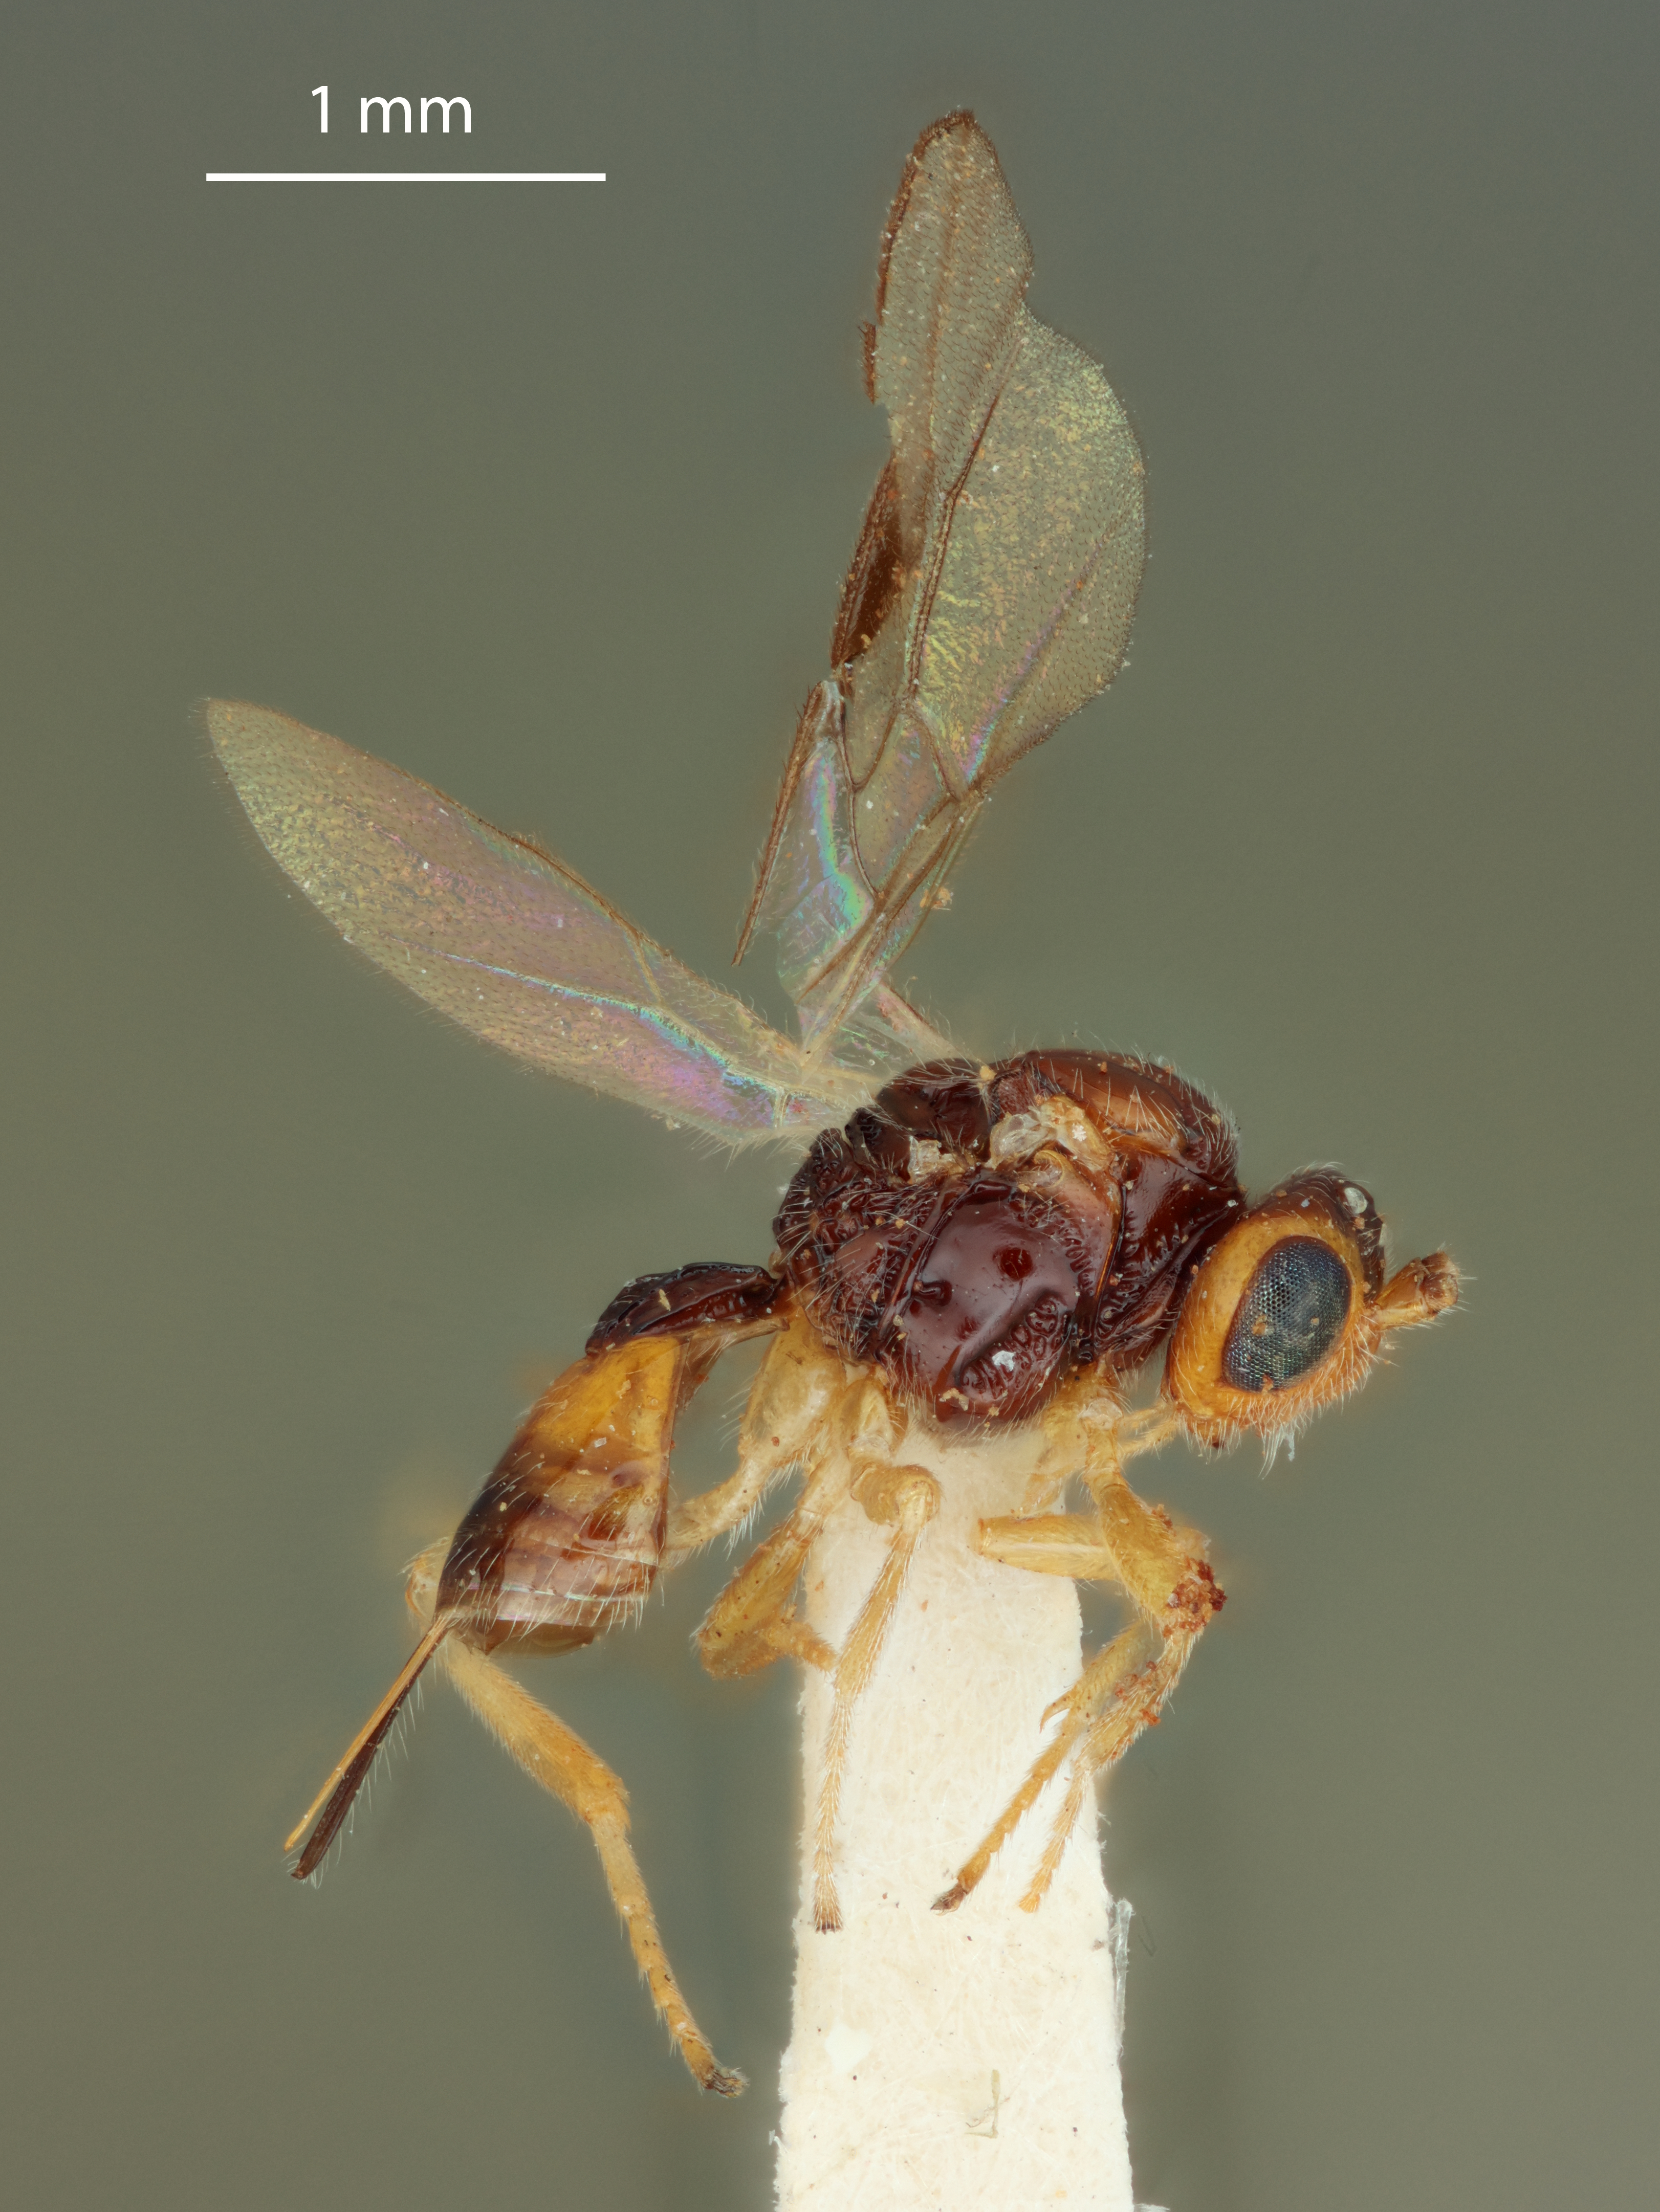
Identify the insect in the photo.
Opius tabellariae
